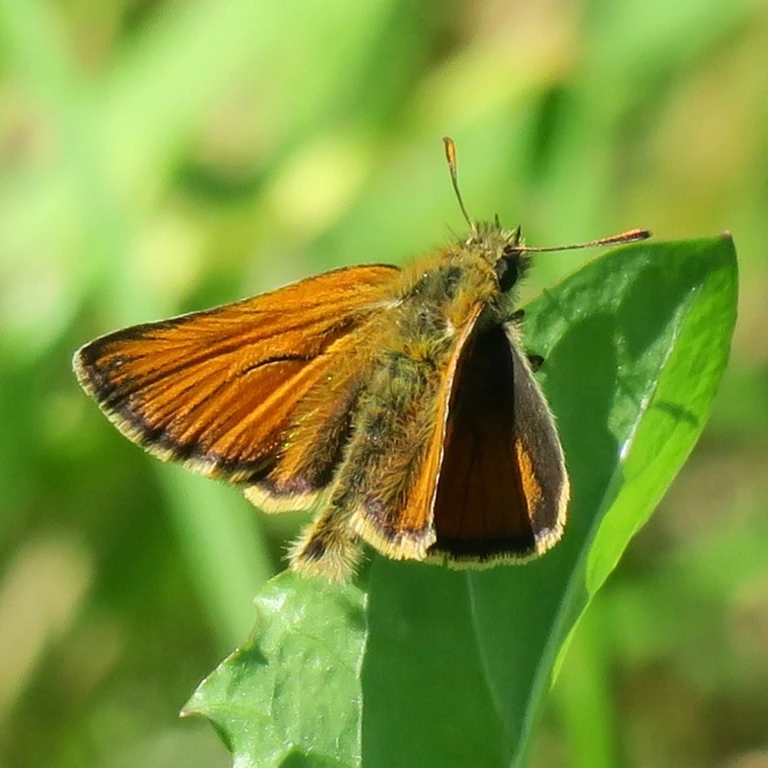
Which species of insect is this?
Thymelicus sylvestris
